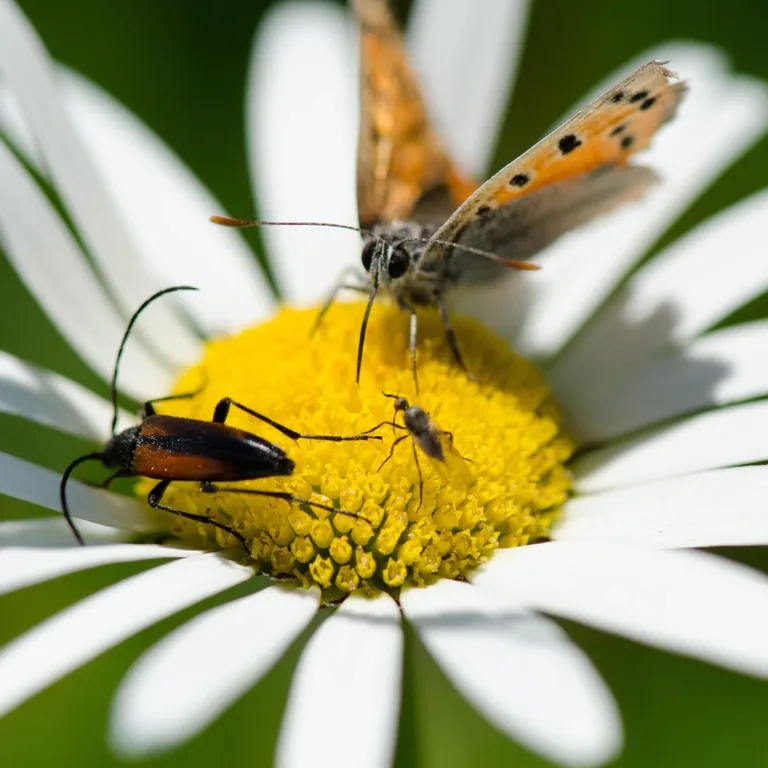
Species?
Lycaena phlaeas
